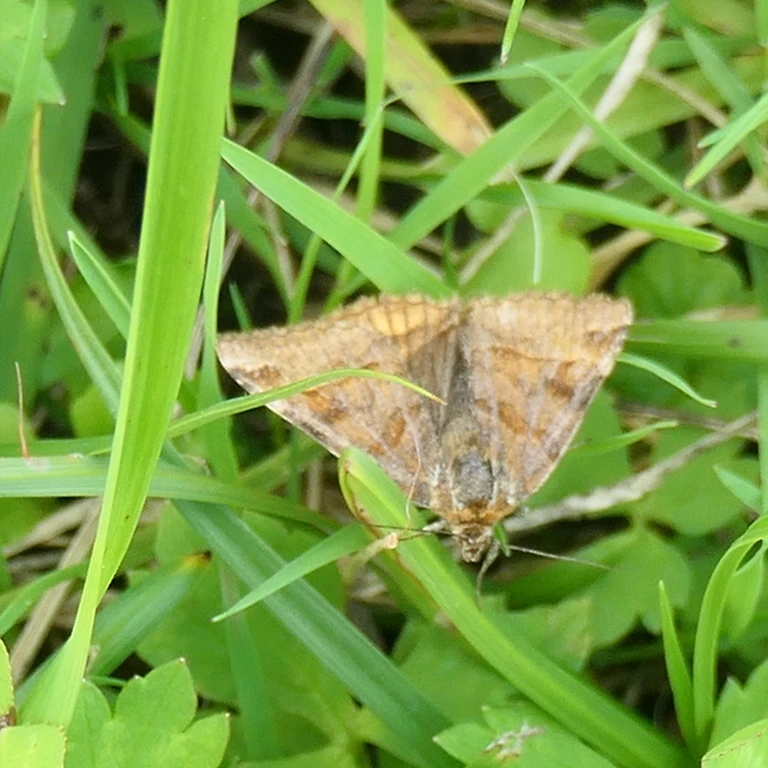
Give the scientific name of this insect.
Euclidia glyphica
